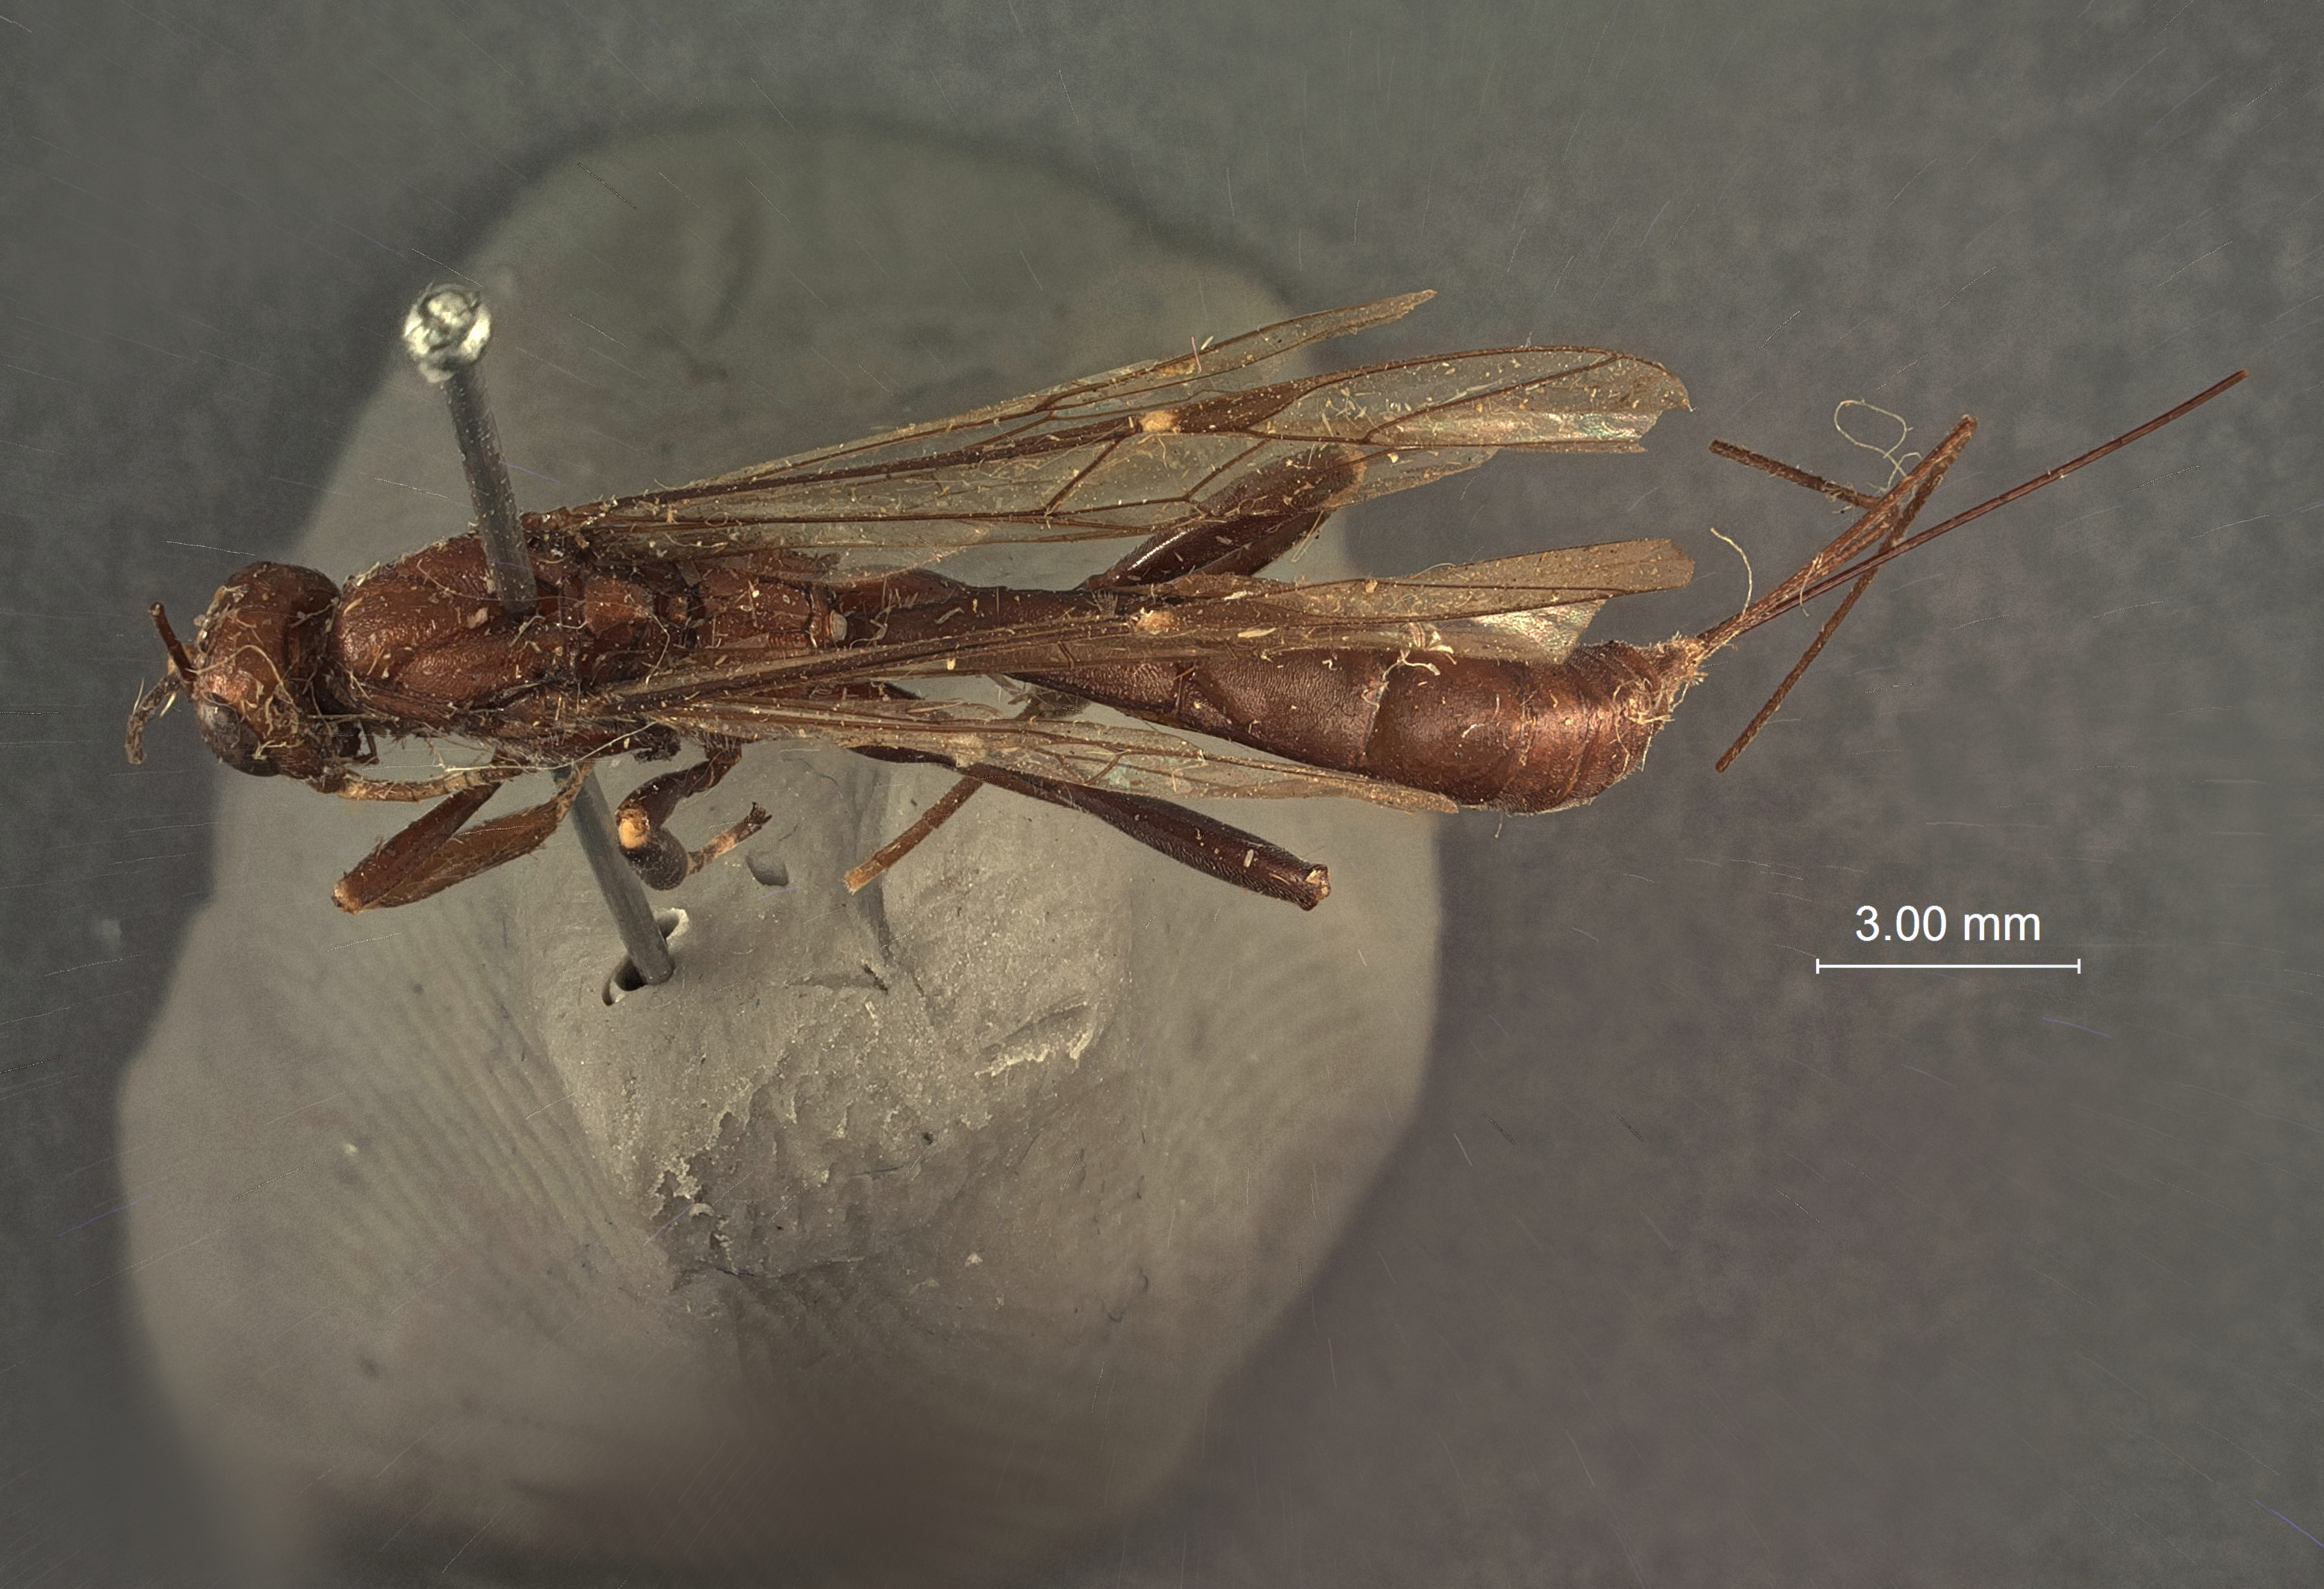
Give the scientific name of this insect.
Xylonomus floridanus
